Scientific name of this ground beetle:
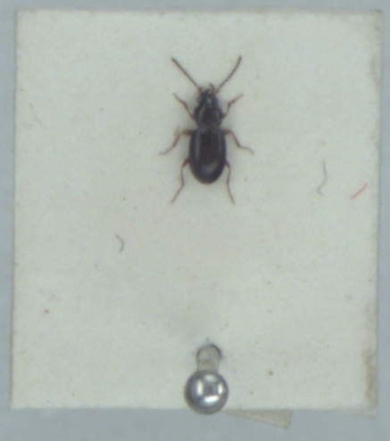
Bembidion obtusum
